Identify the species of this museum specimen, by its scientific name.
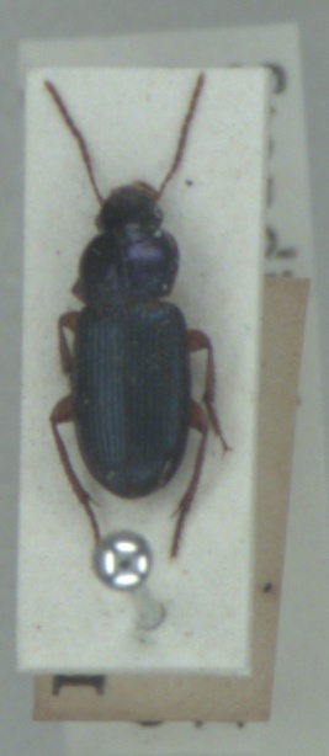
Ophonus azureus
